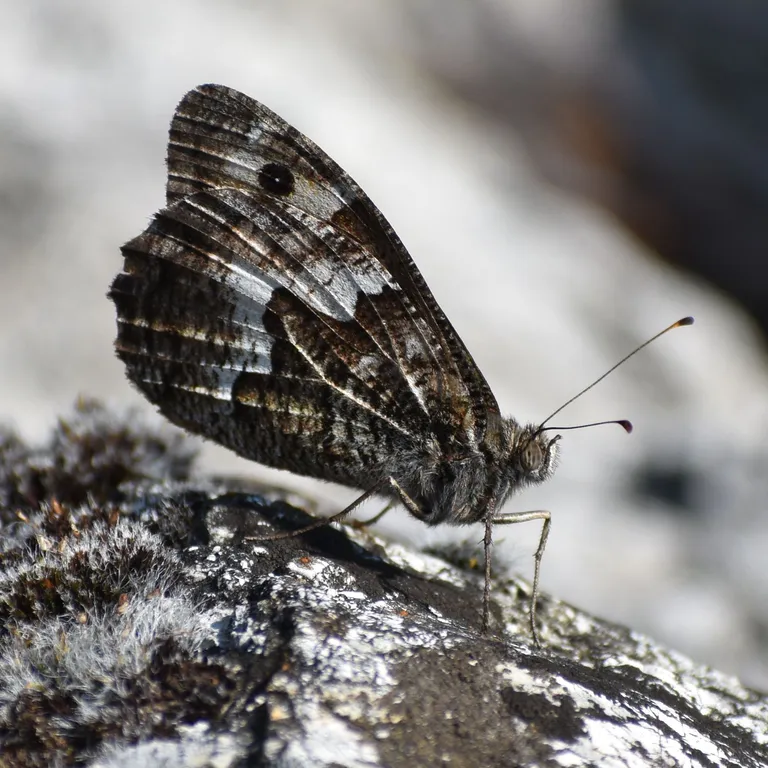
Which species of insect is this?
Hipparchia semele
